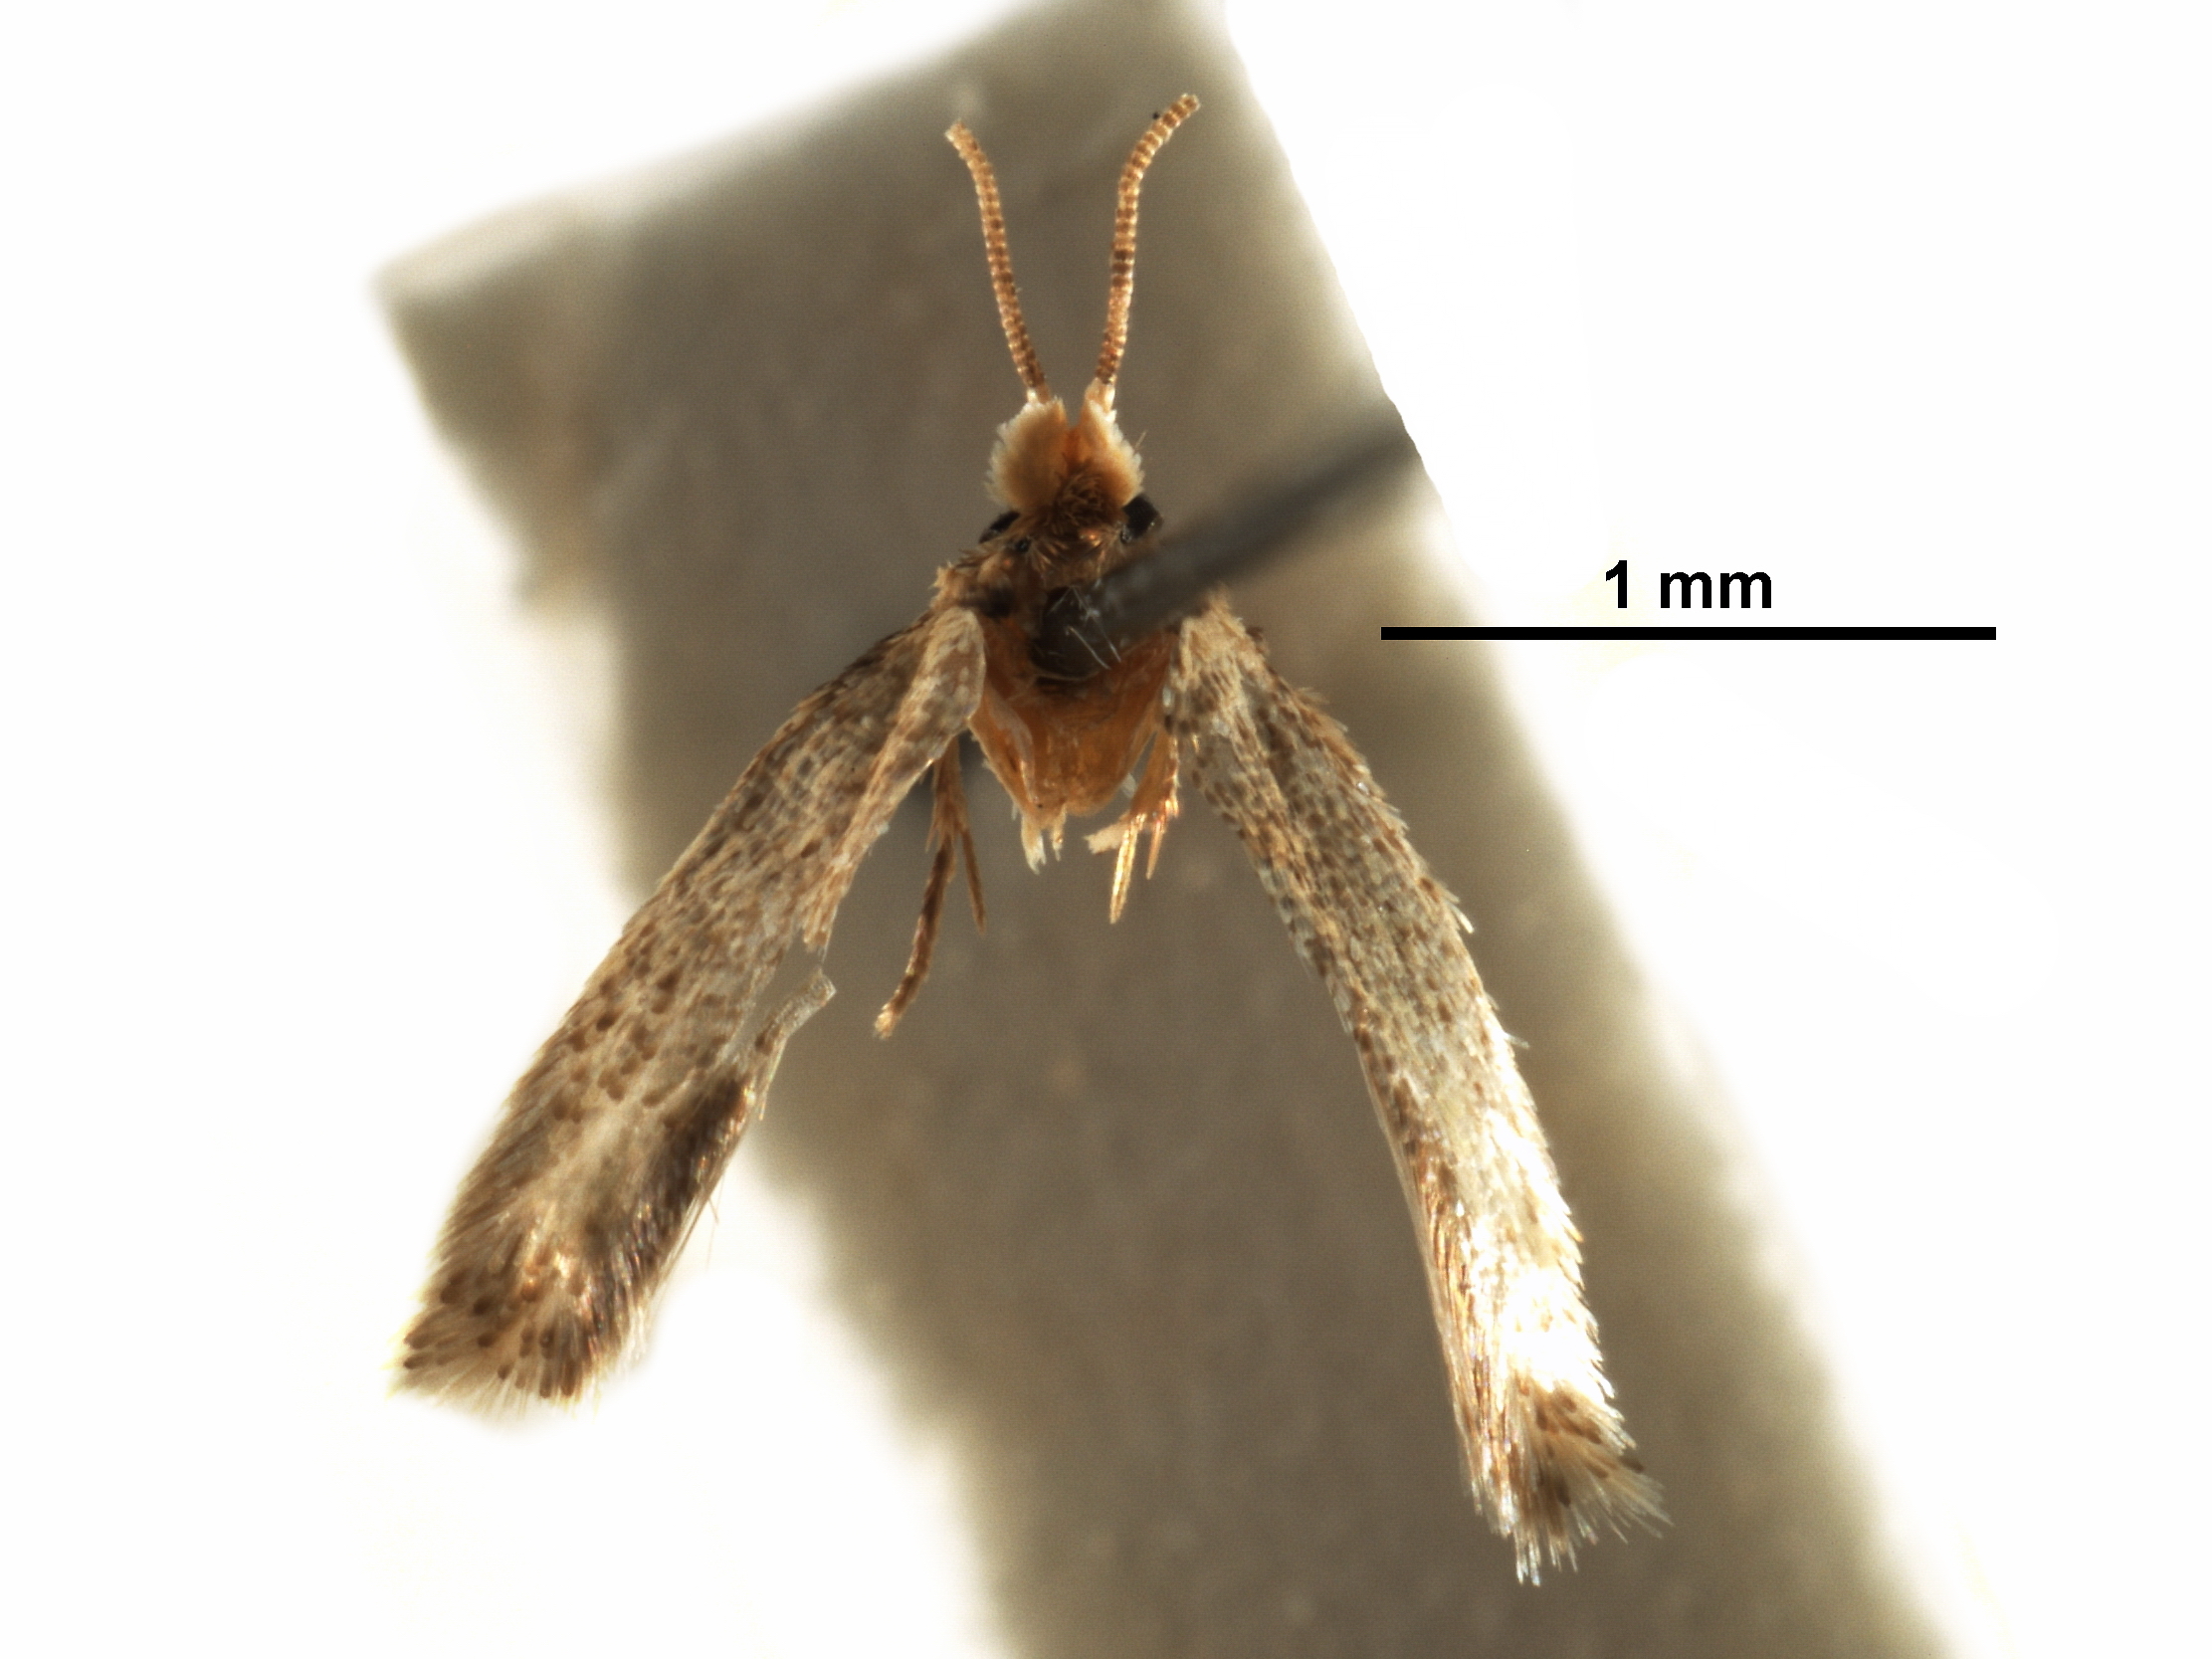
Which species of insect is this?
Zimmermannia bosquella
